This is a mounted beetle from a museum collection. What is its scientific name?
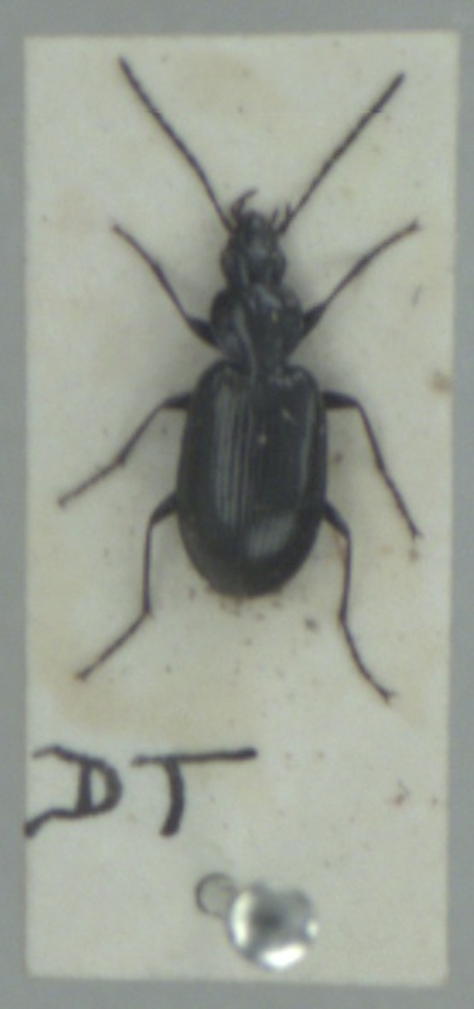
Agonum gracile
